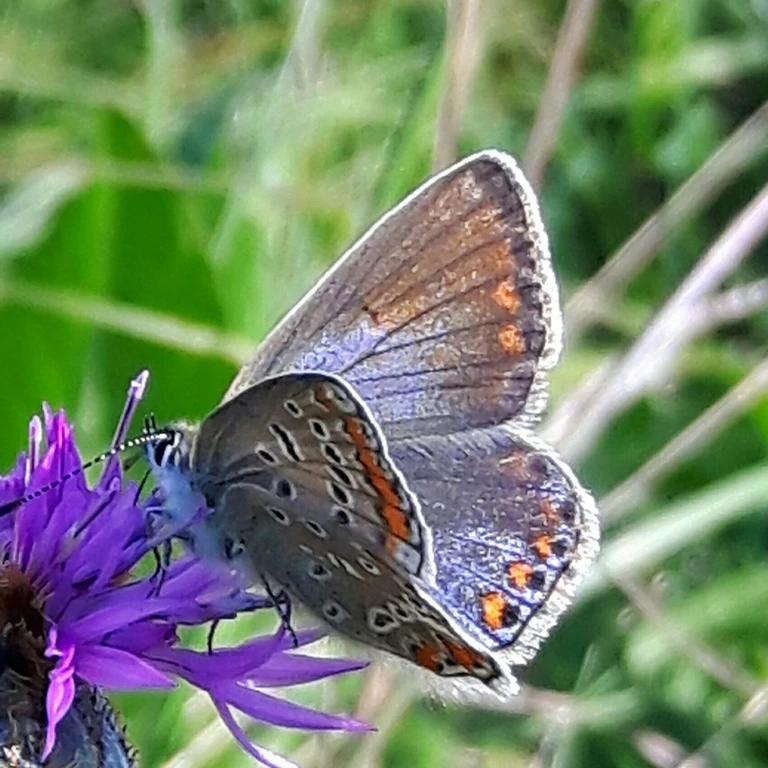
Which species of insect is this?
Polyommatus icarus
